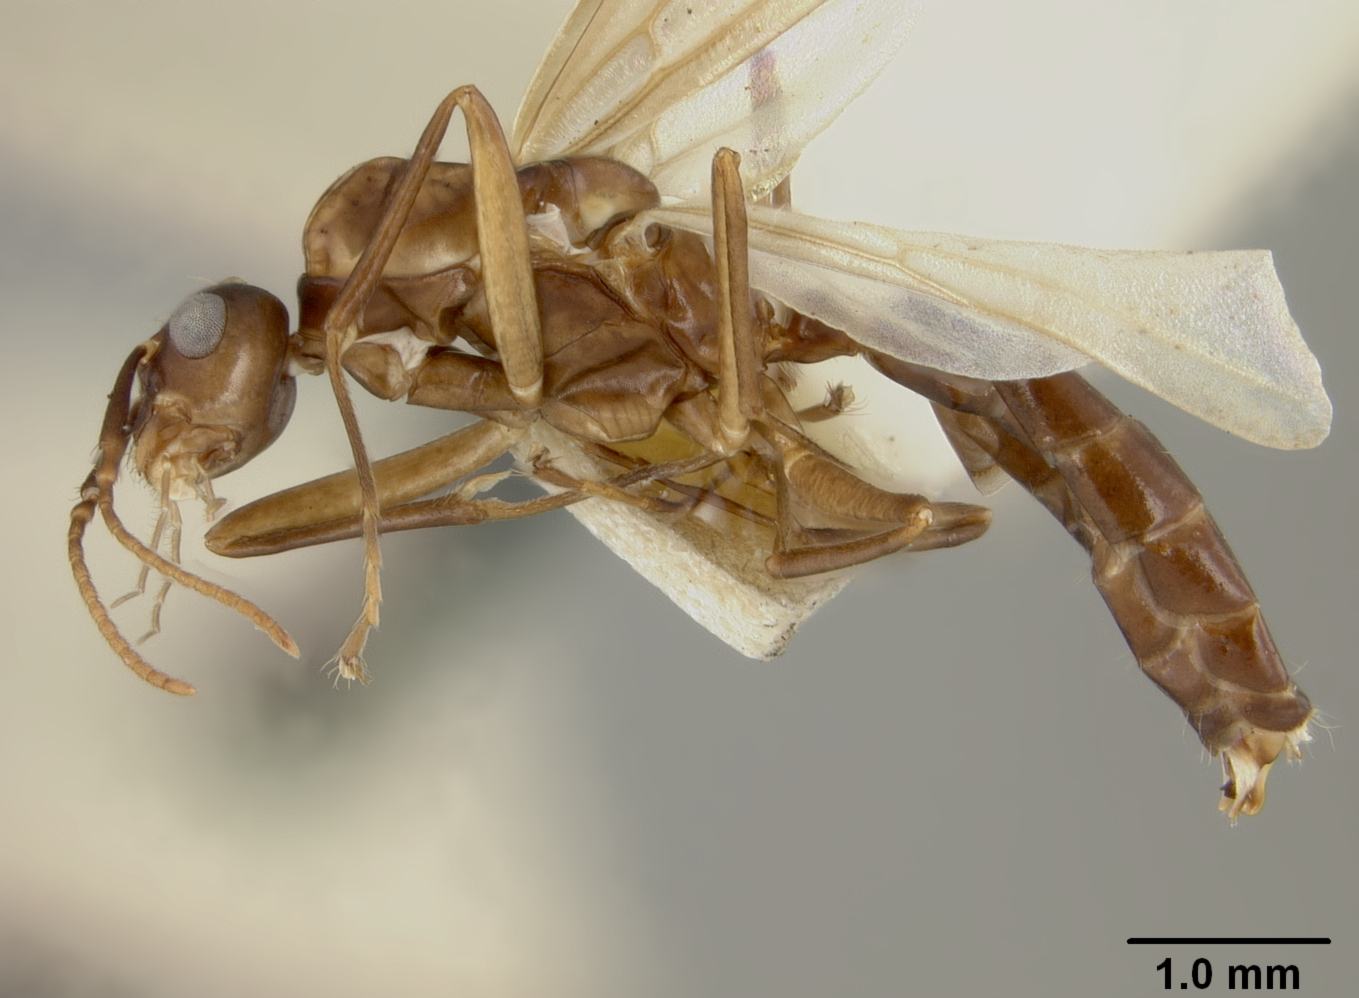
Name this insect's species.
Camponotus laminatus
